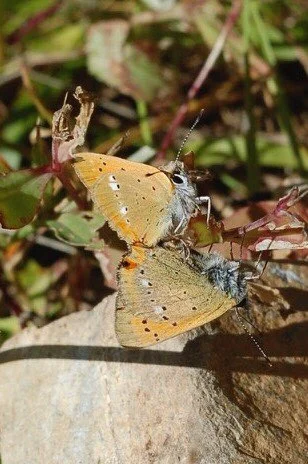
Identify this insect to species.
Lycaena virgaureae
